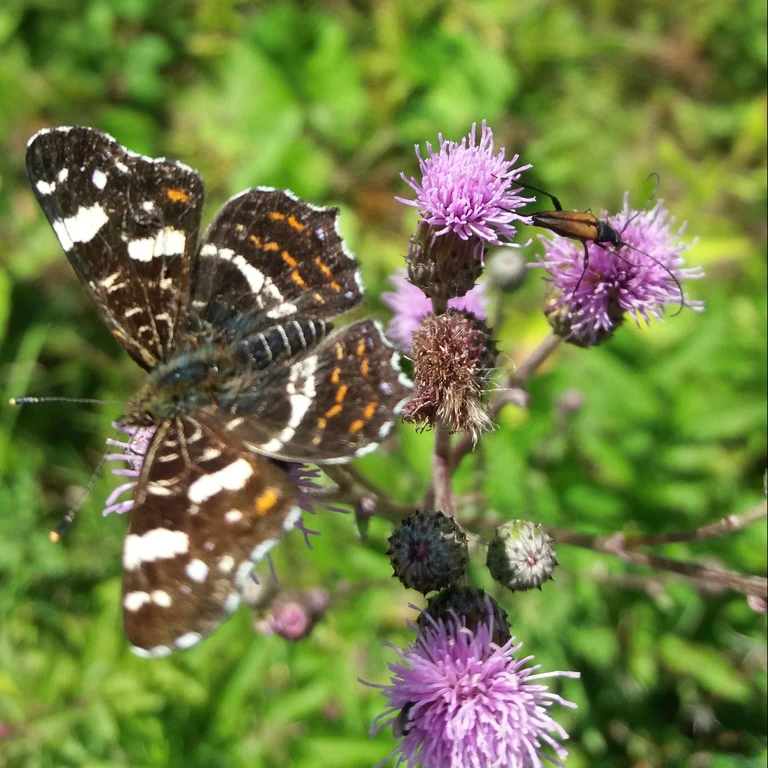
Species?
Araschnia levana
